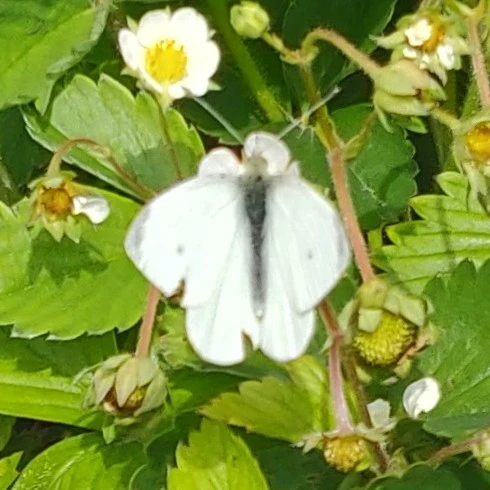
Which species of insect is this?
Pieris rapae
